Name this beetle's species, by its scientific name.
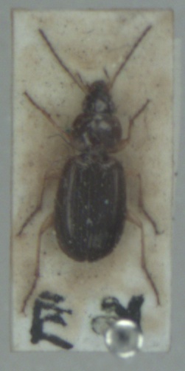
Olisthopus rotundatus
